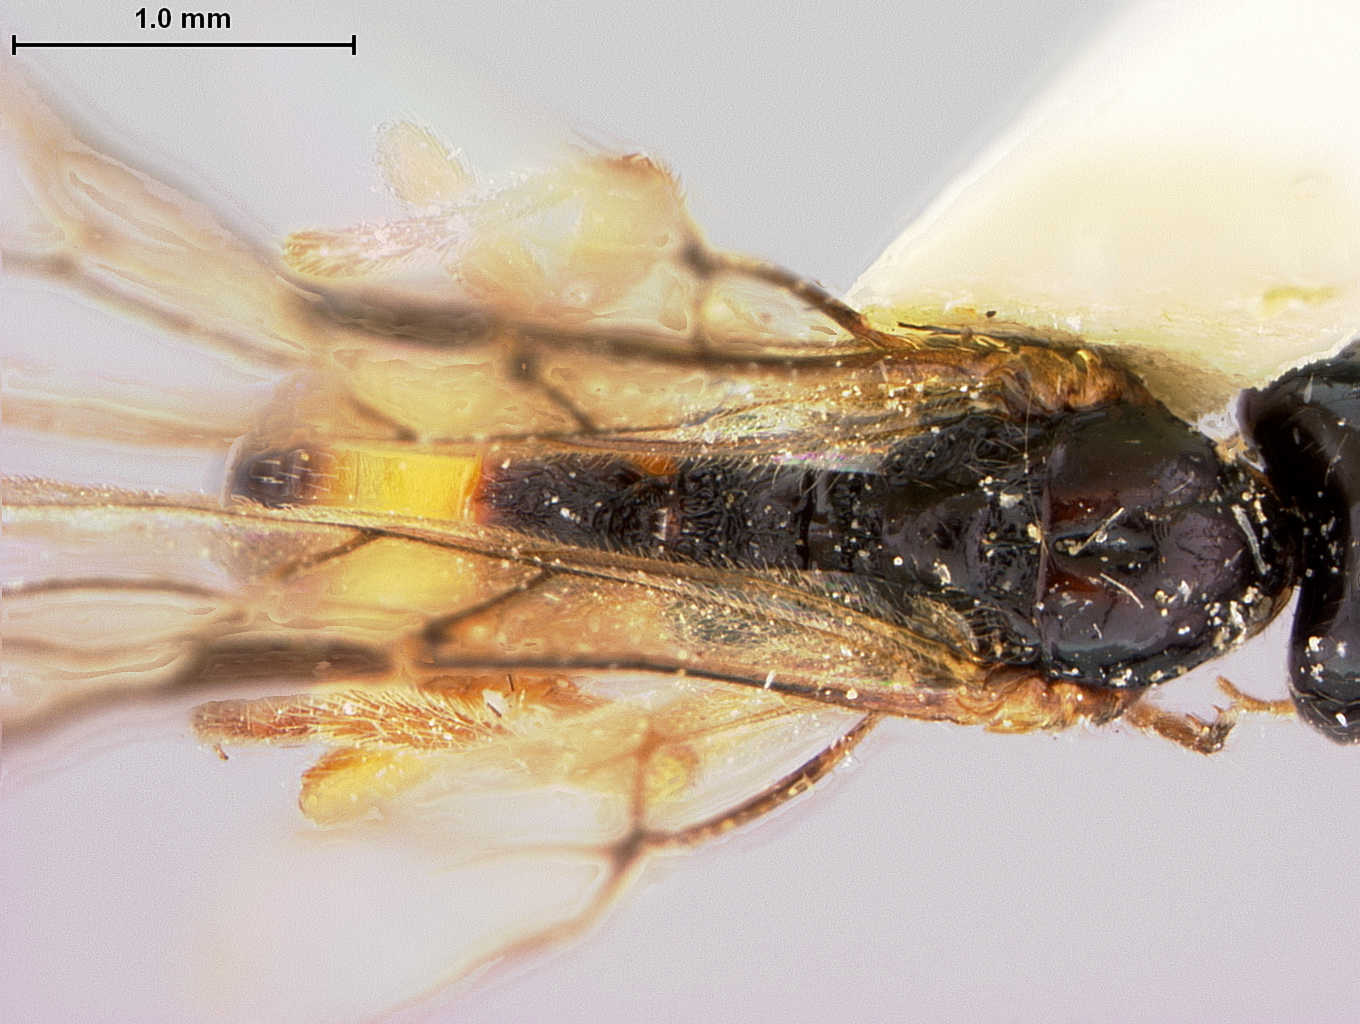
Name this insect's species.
Phaenocarpa curvata
